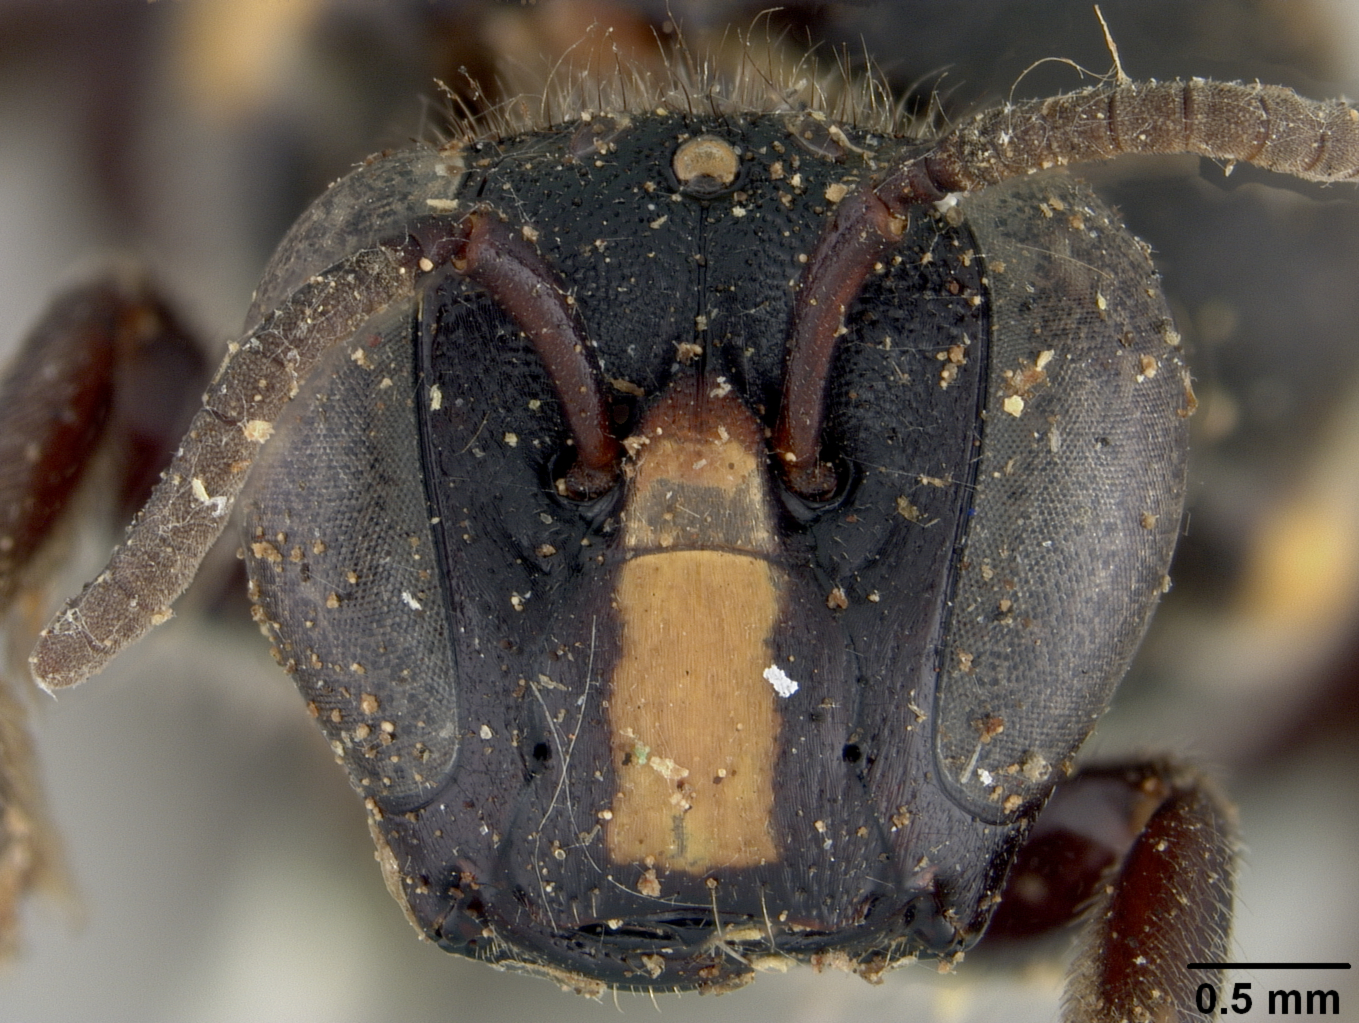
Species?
Meroglossa desponsa
